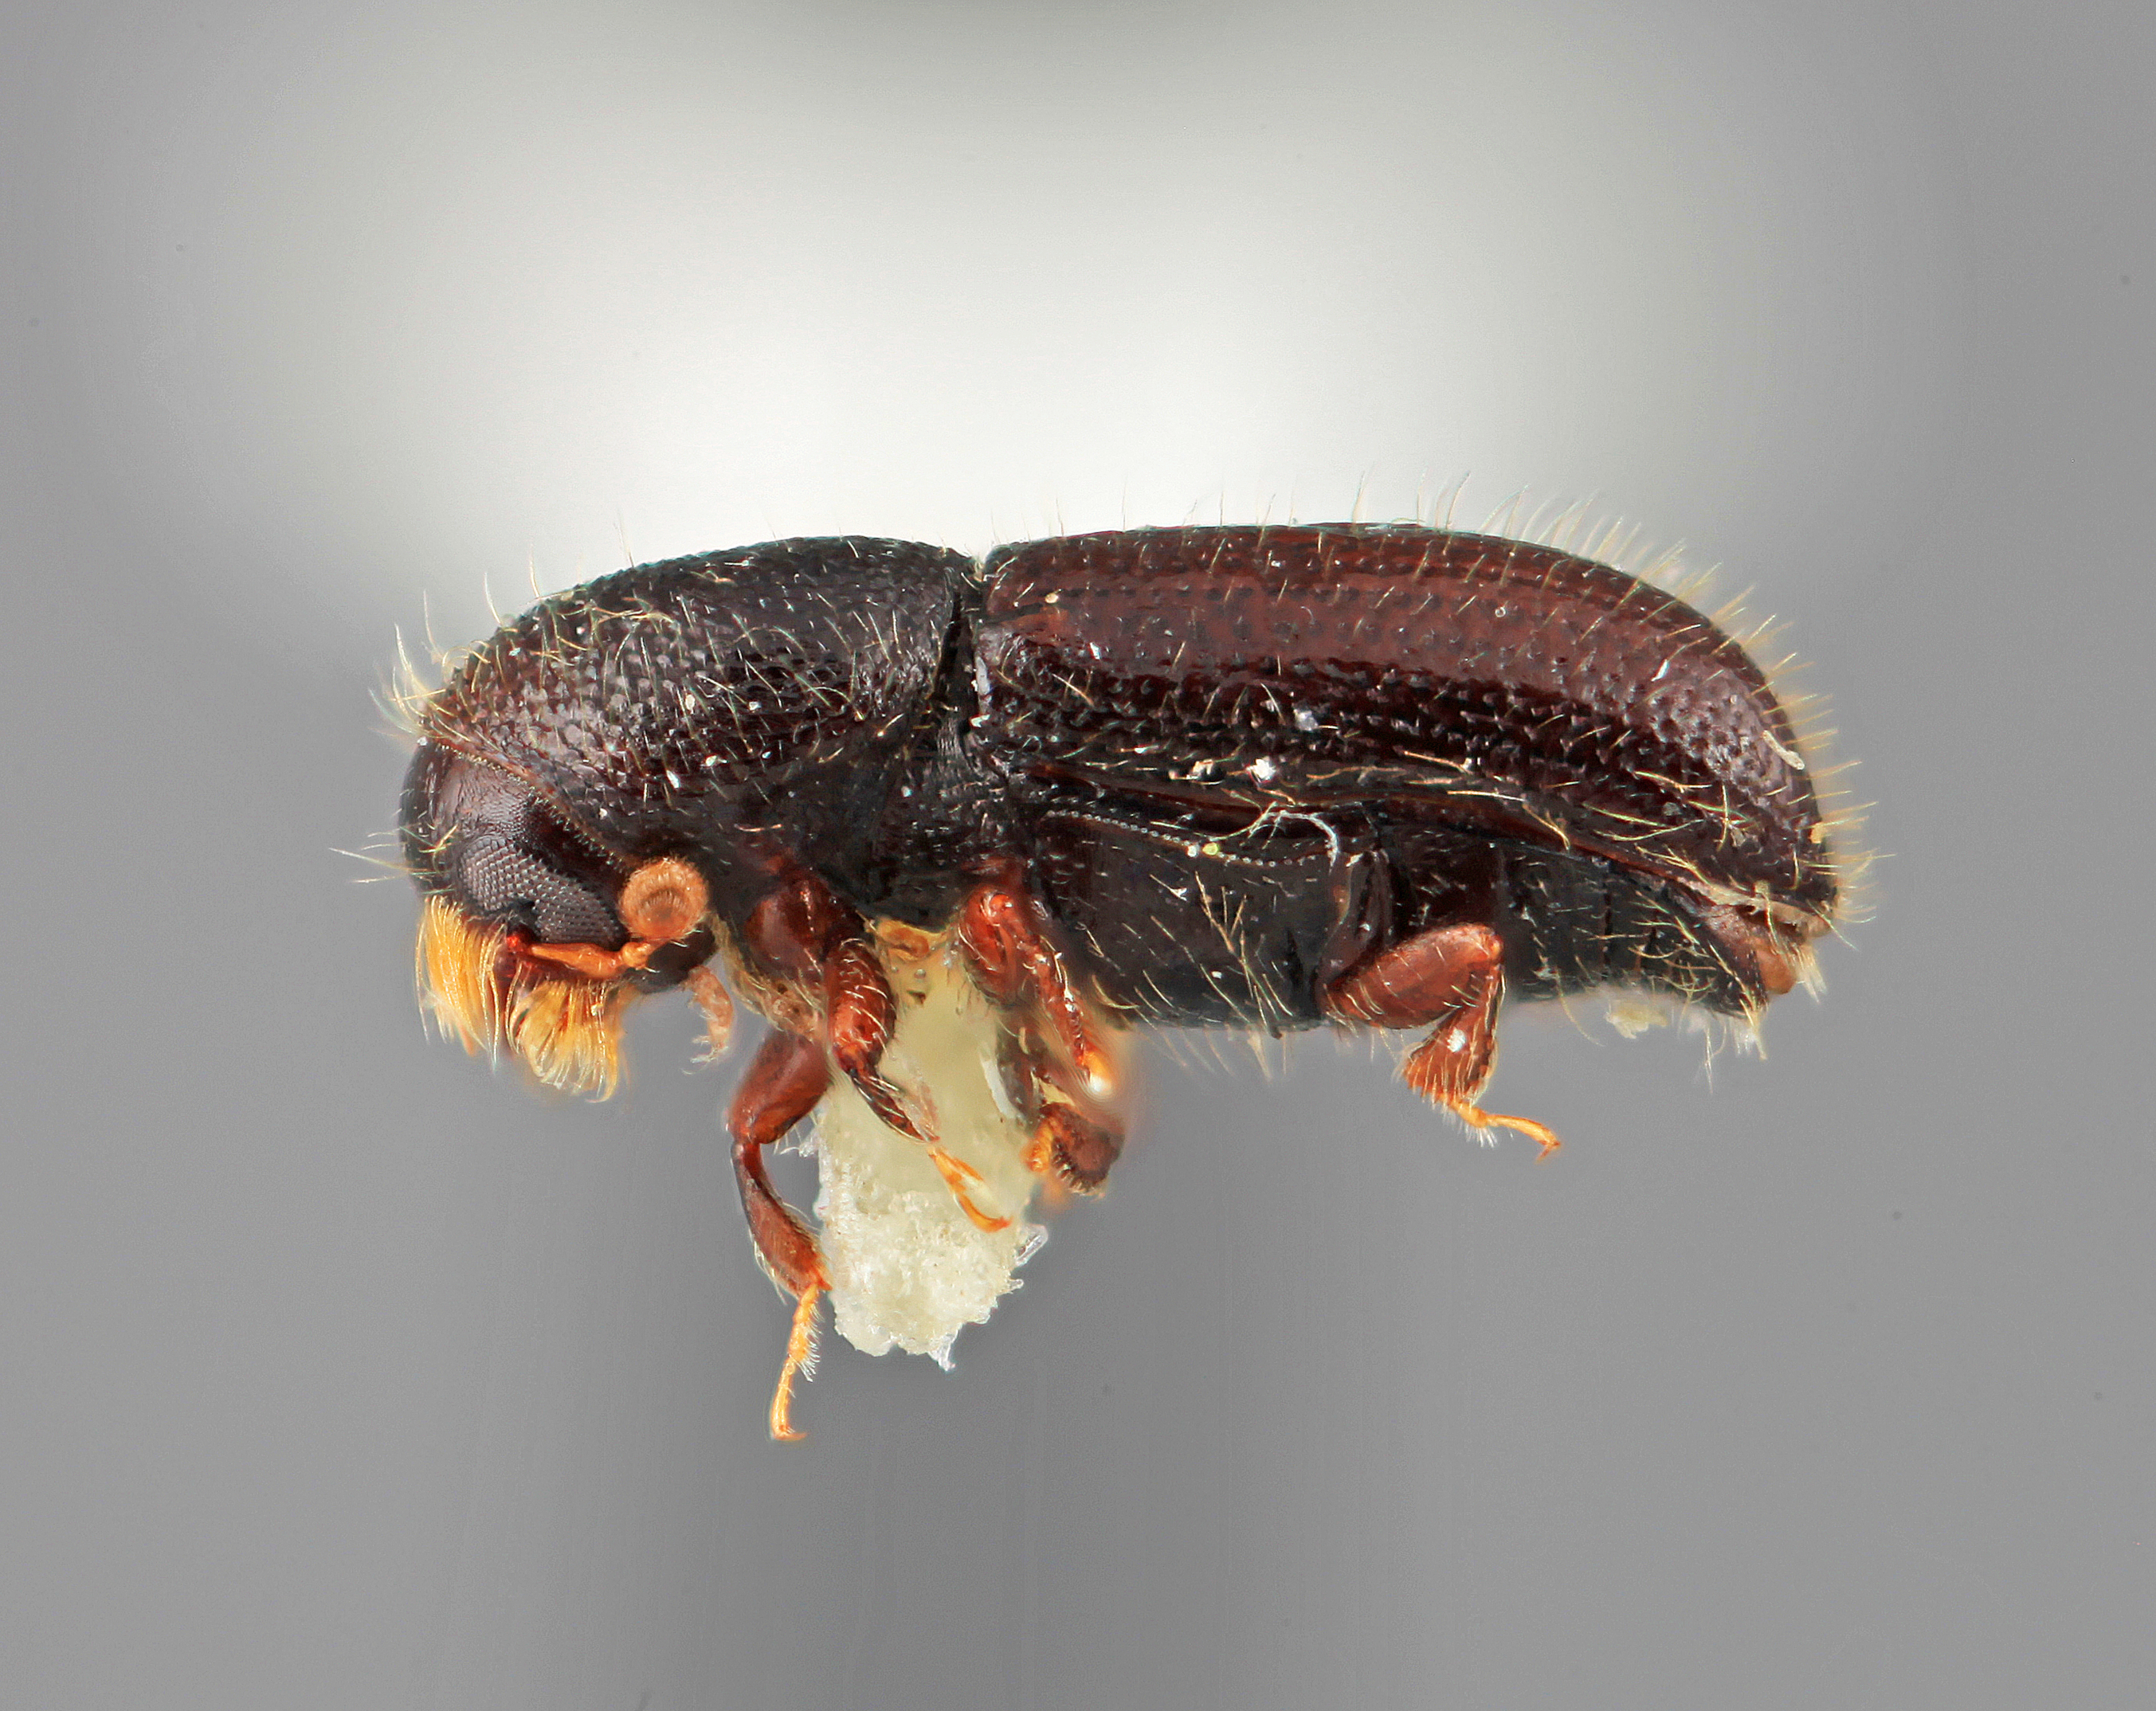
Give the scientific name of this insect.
Dendrocranulus limitaris
